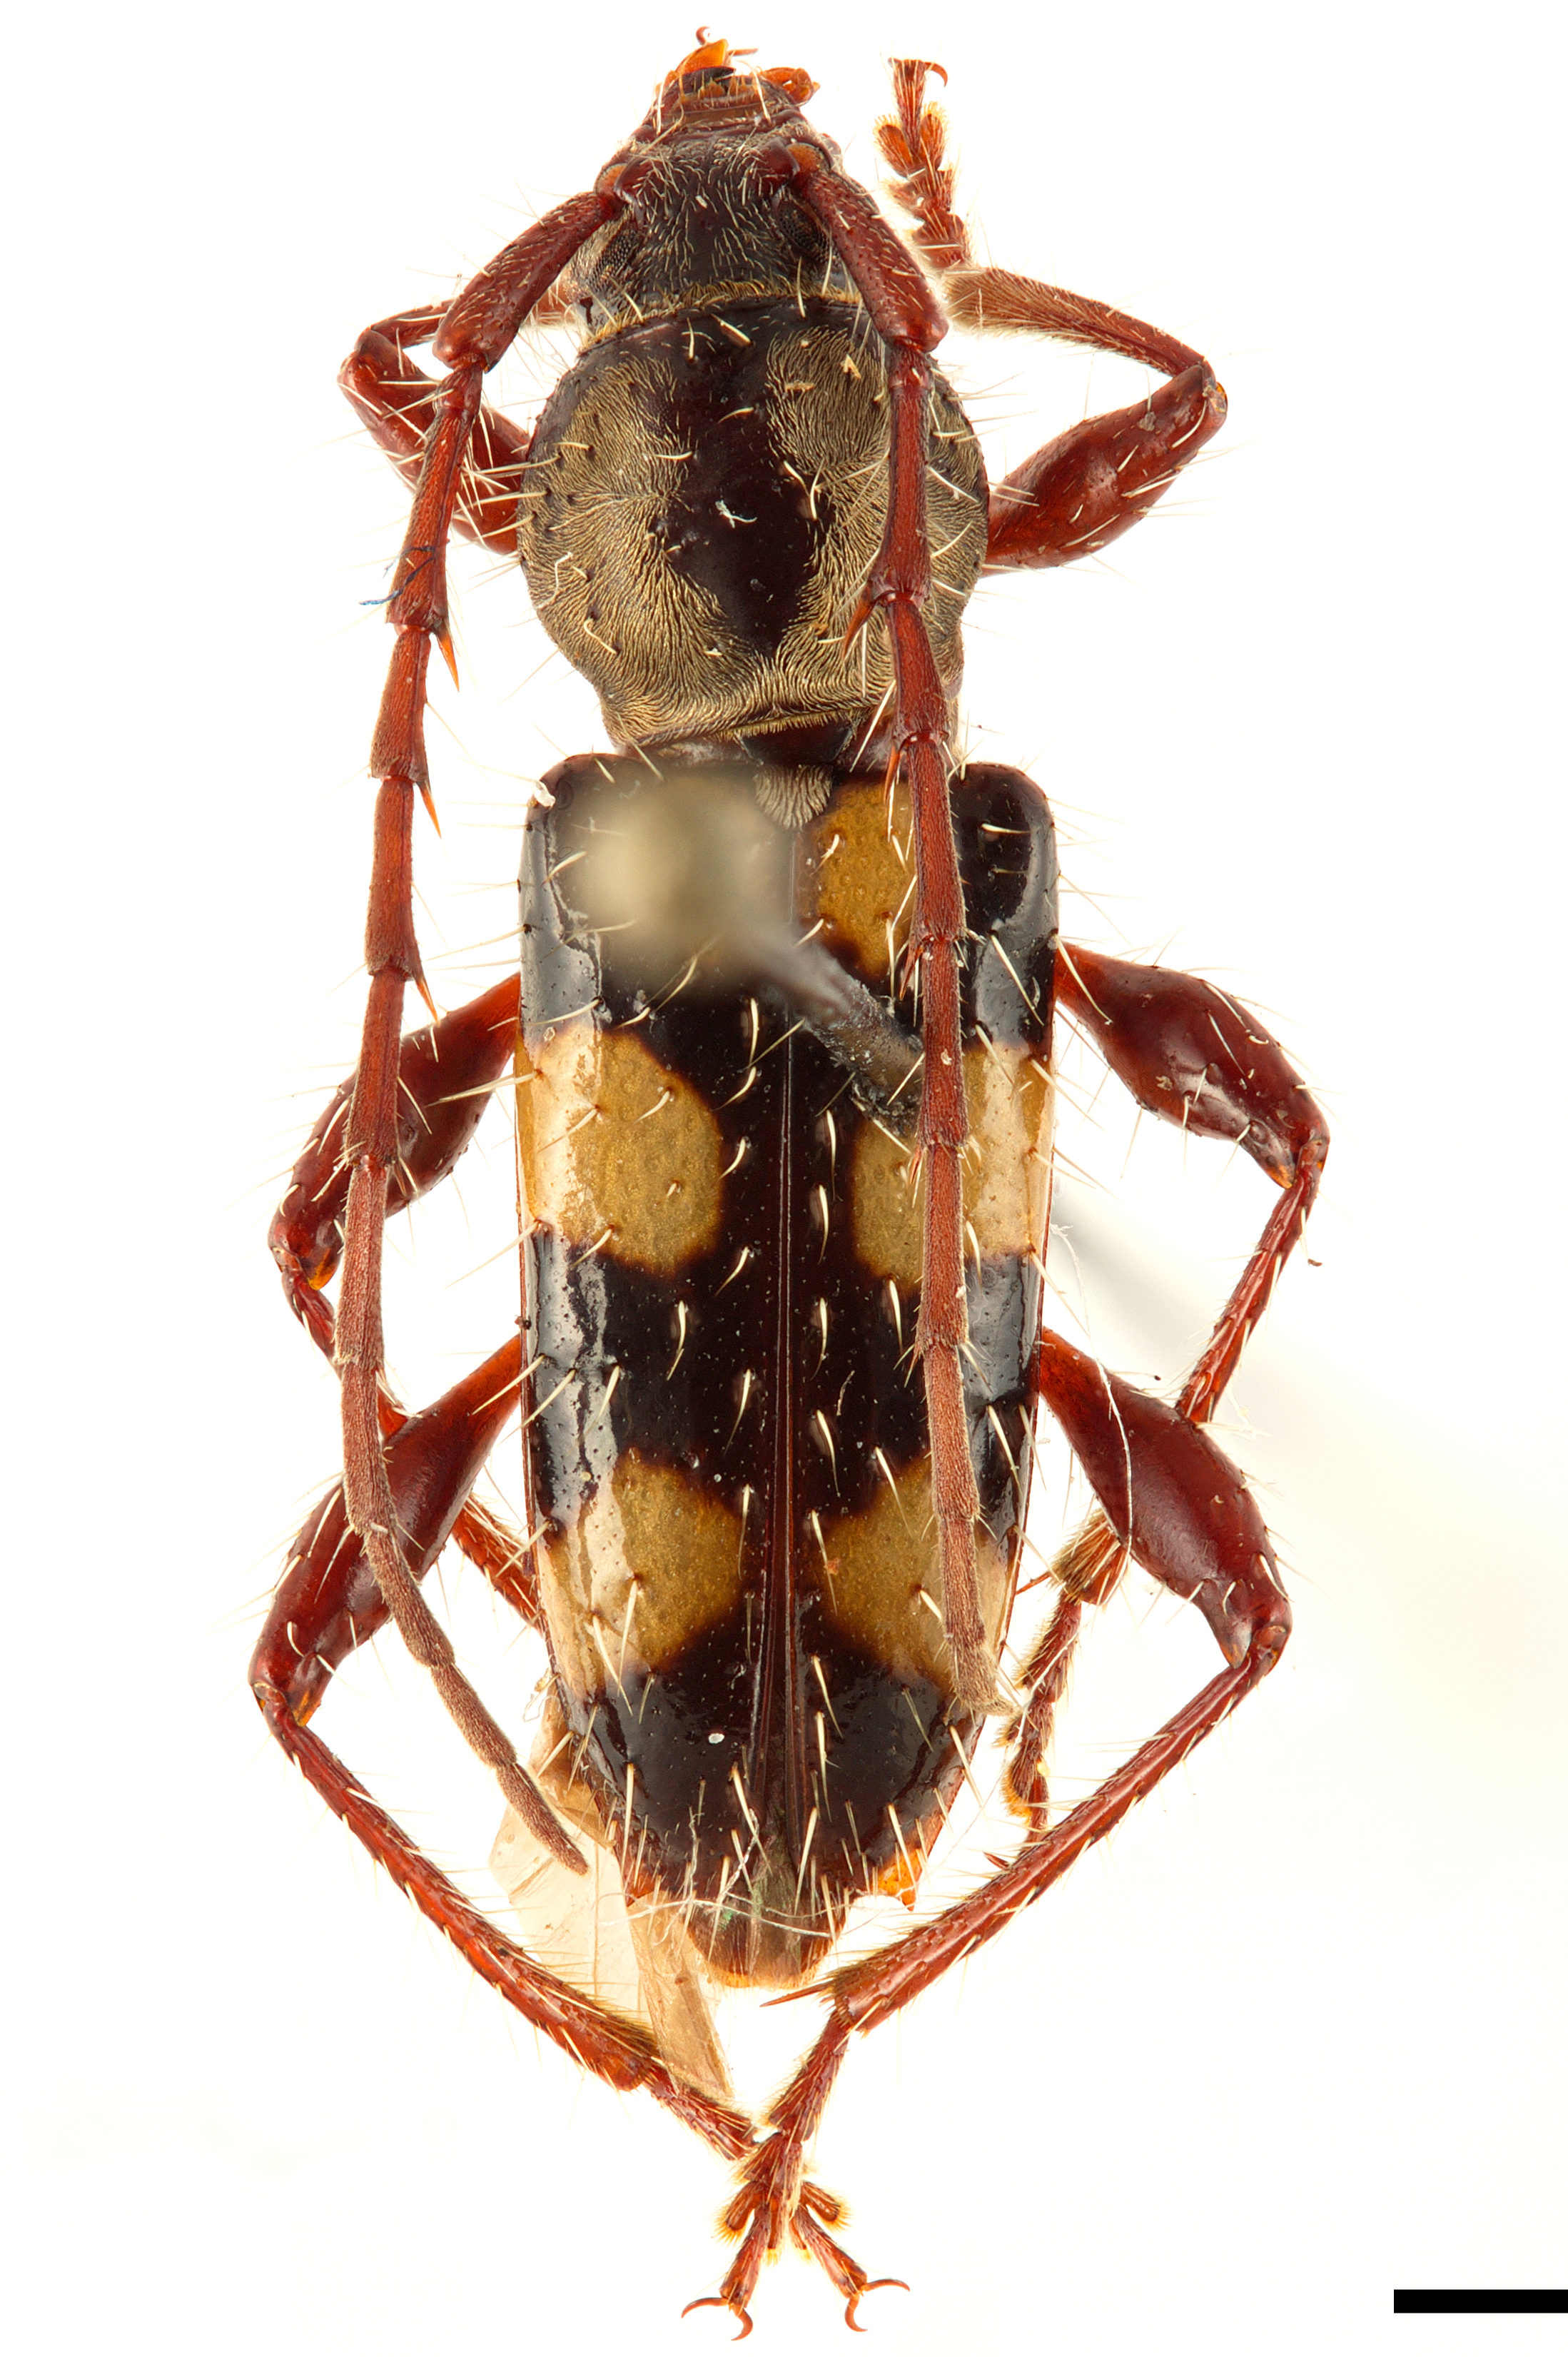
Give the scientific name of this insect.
Sphaerionillum pictum
